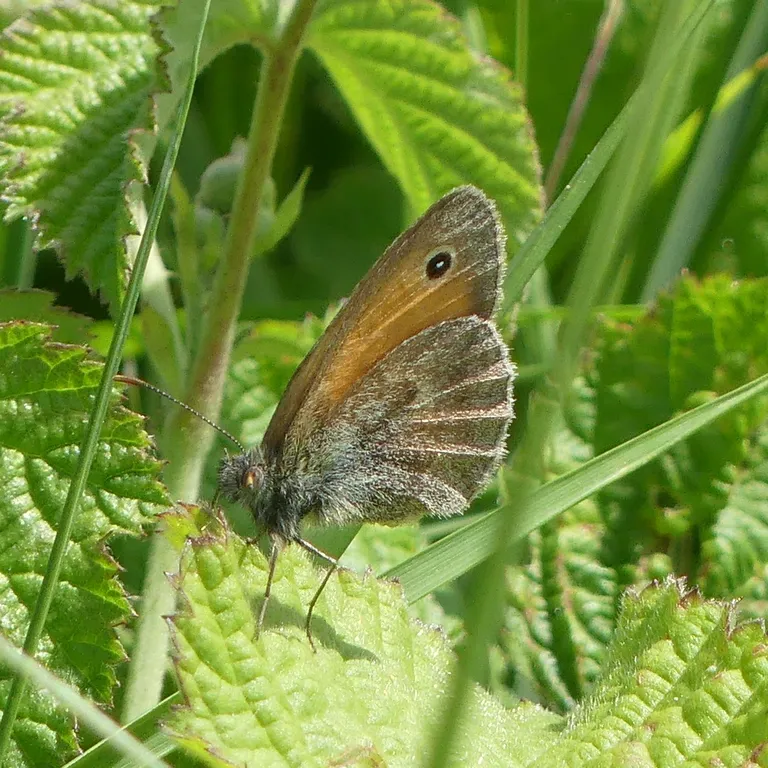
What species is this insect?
Coenonympha pamphilus
